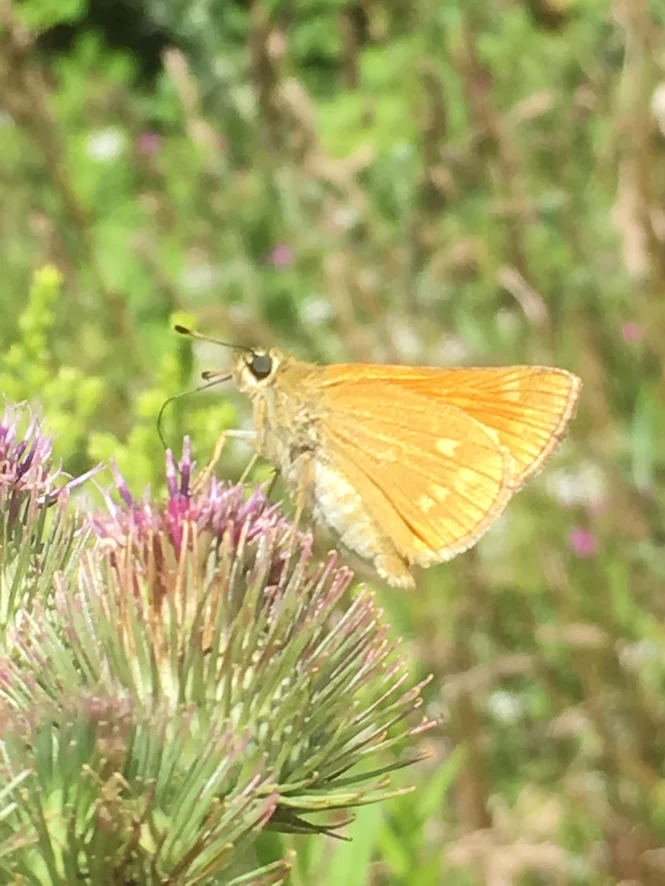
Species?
Ochlodes sylvanus (also Ochlodes venata)
